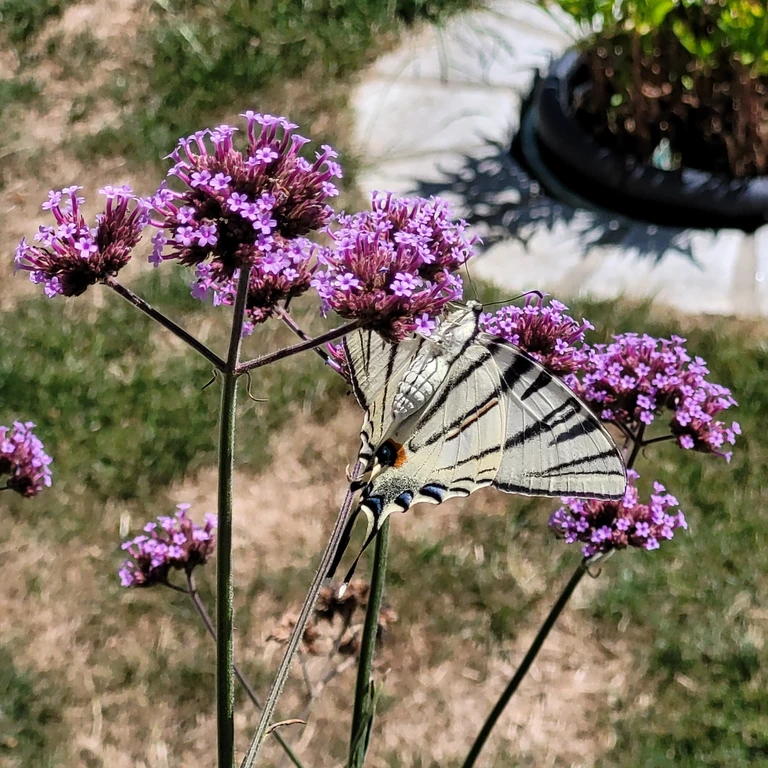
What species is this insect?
Iphiclides podalirius
